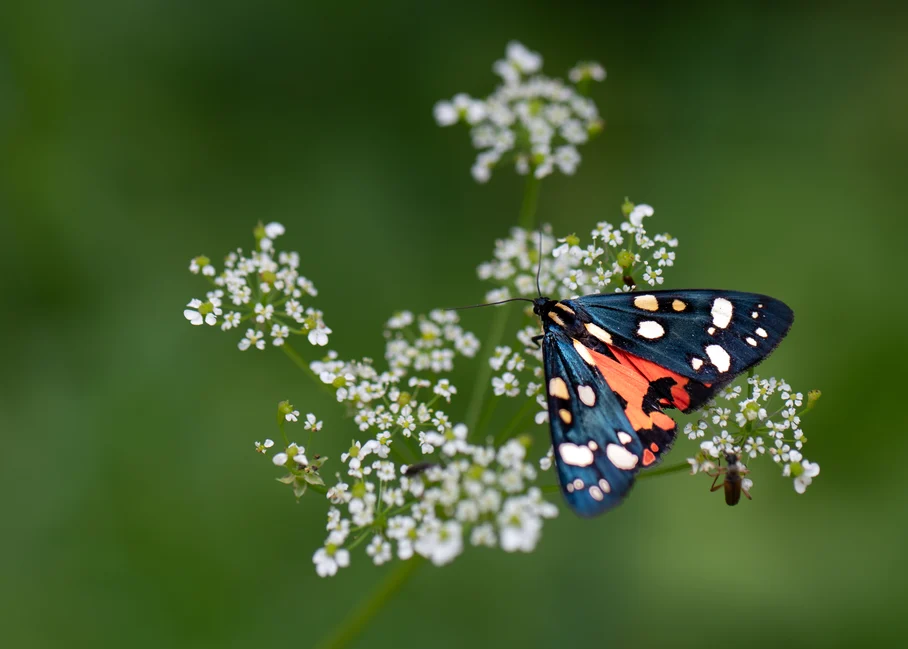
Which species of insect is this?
Callimorpha dominula
